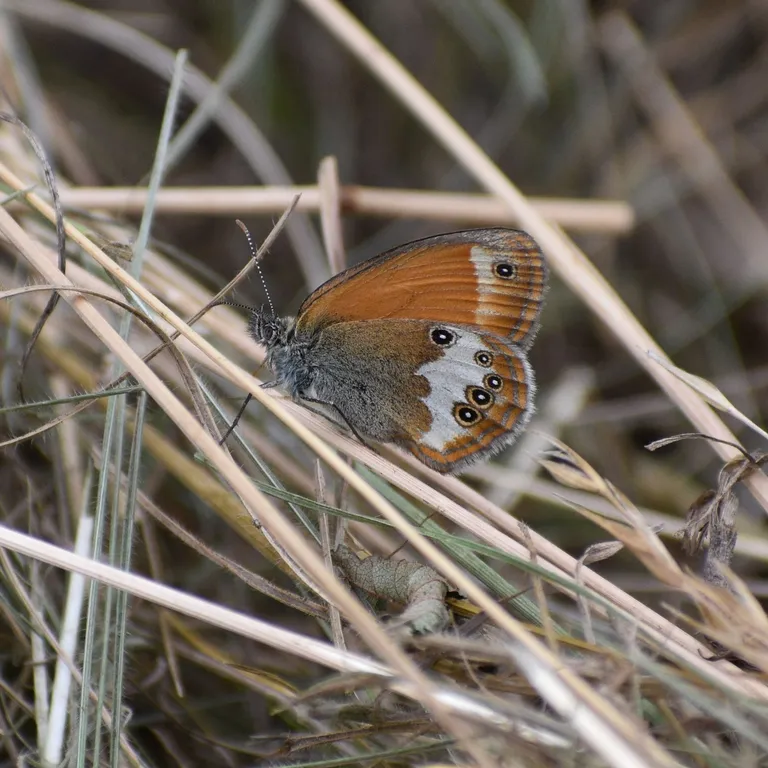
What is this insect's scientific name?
Coenonympha arcania
